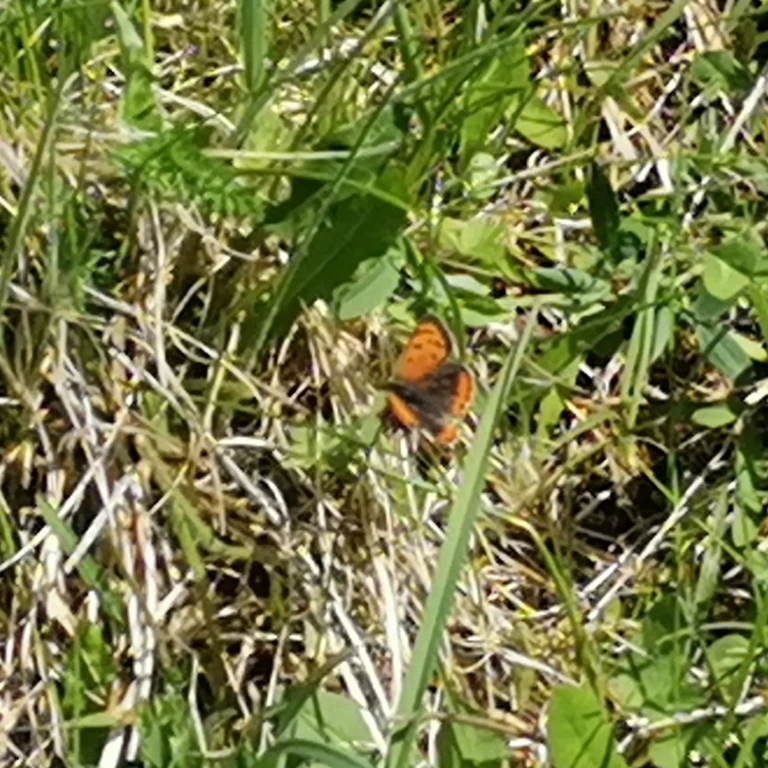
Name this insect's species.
Lycaena phlaeas
